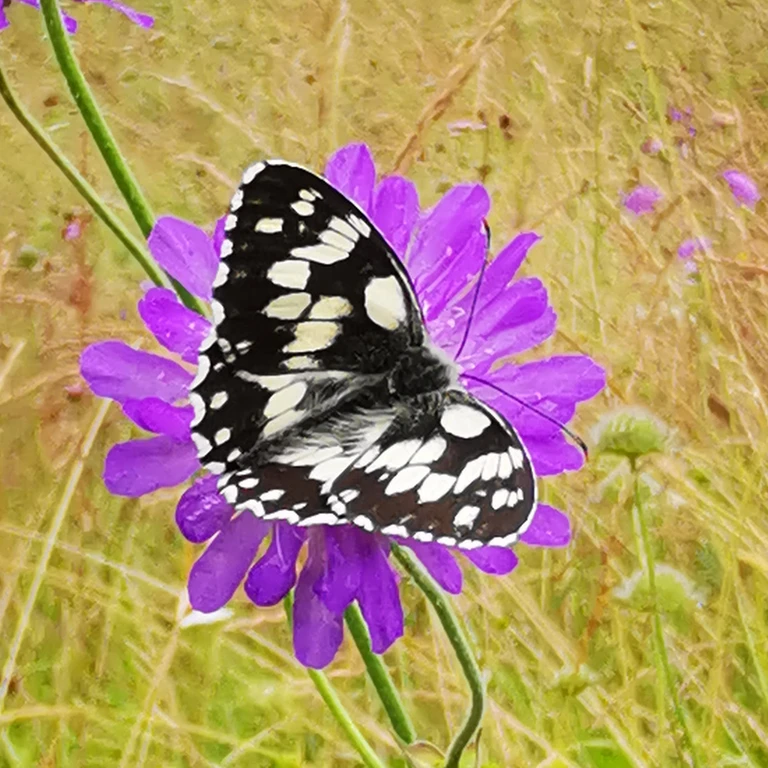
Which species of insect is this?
Melanargia galathea
